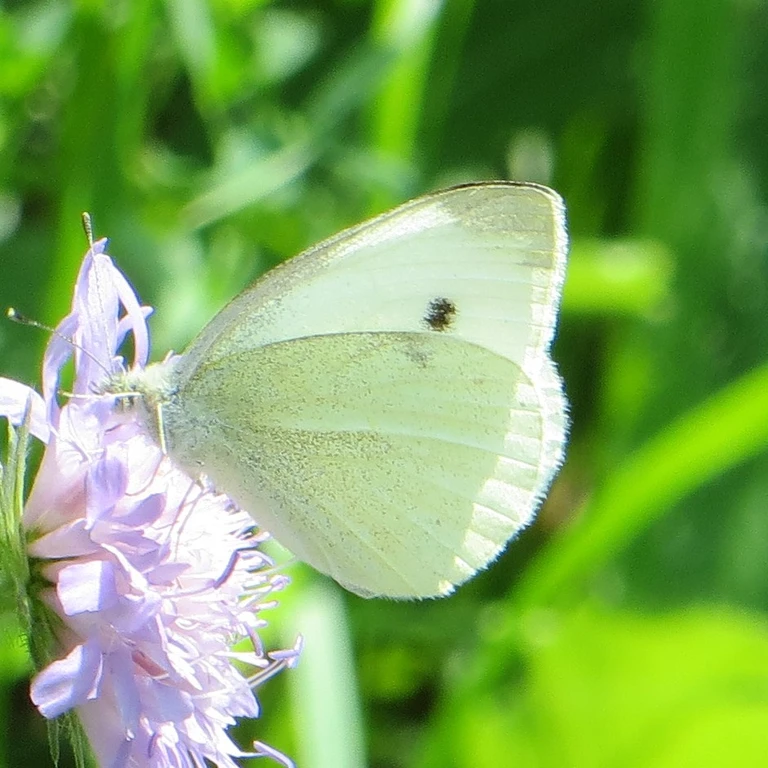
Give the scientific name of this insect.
Pieris rapae
